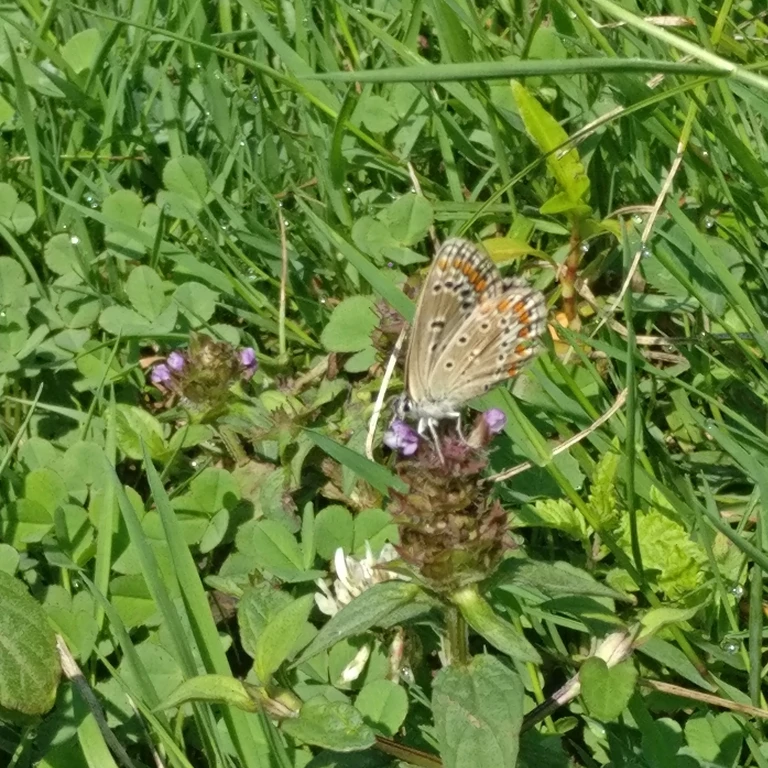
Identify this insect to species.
Polyommatus icarus
